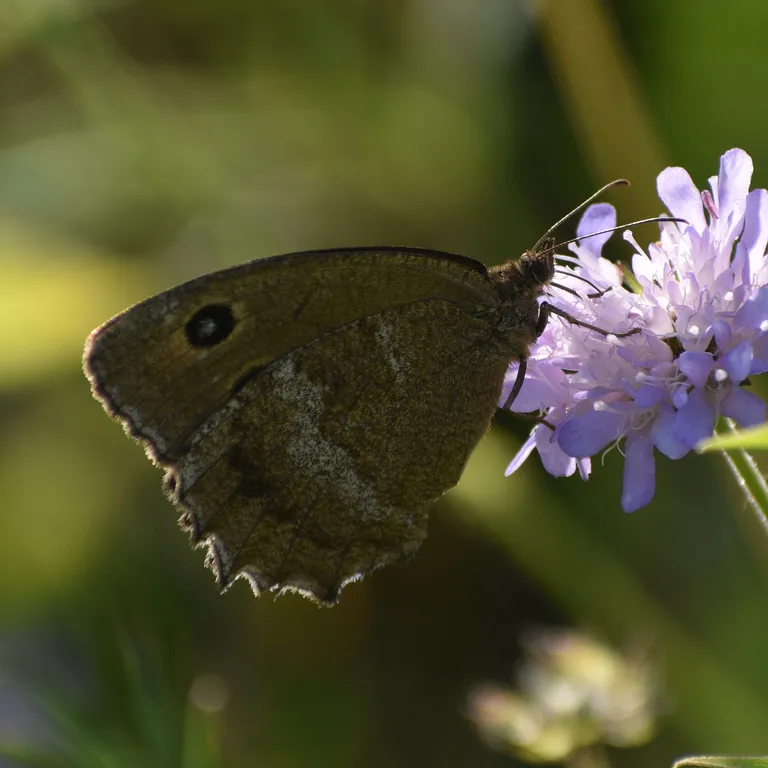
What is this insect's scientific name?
Minois dryas
